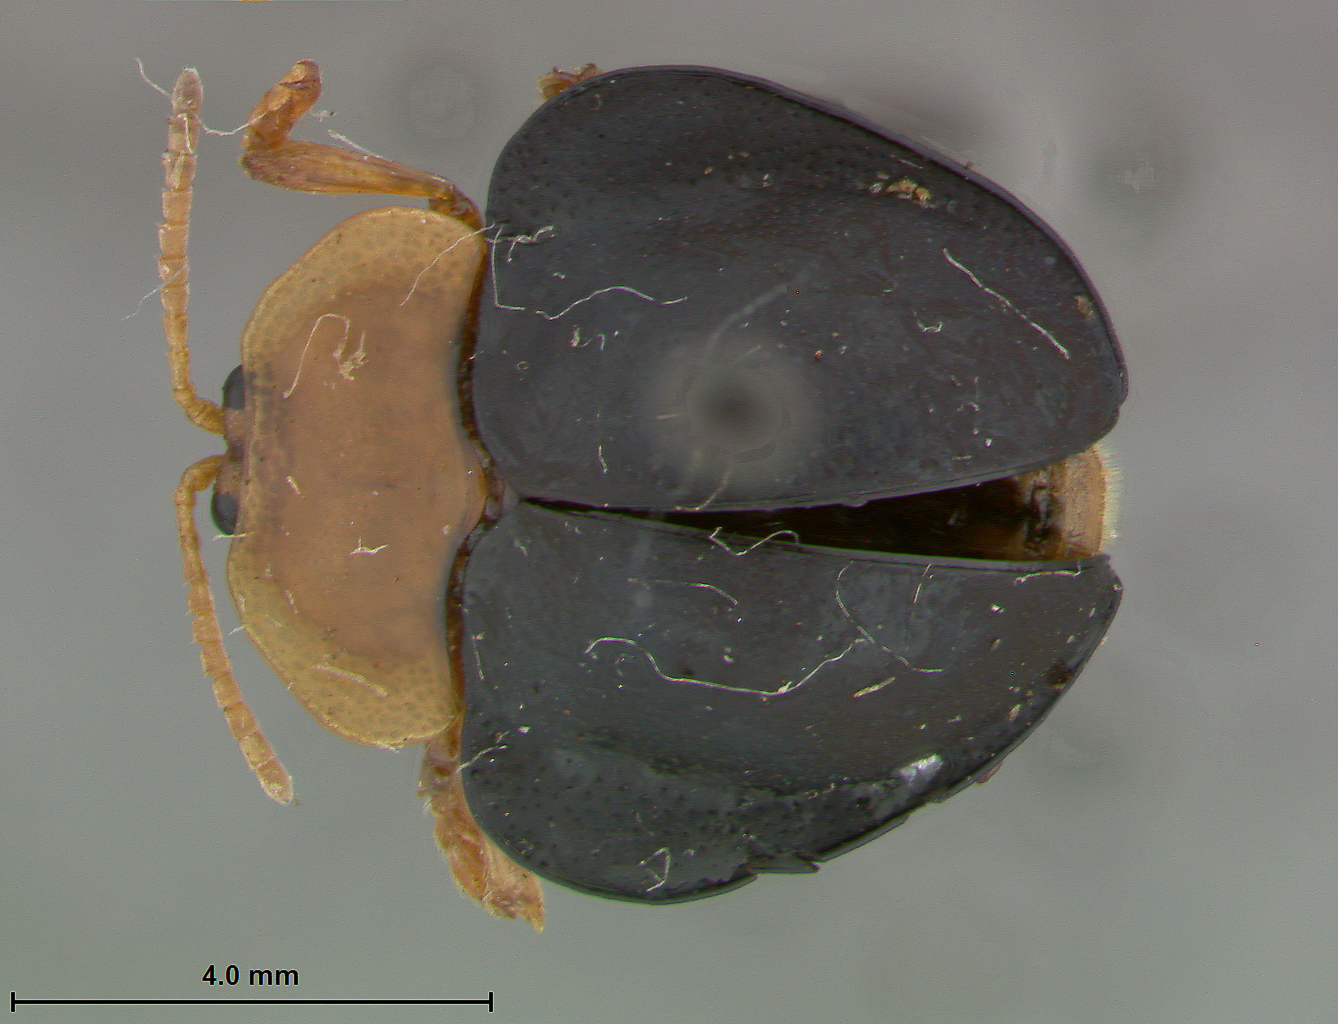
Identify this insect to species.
Stoiba clarildae
